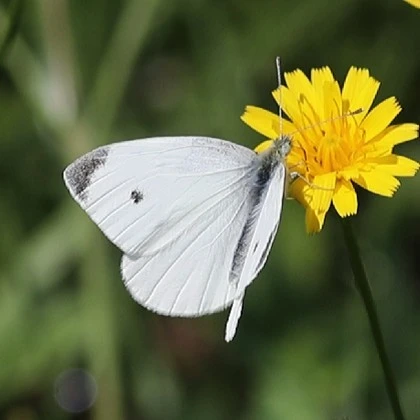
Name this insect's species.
Pieris rapae
